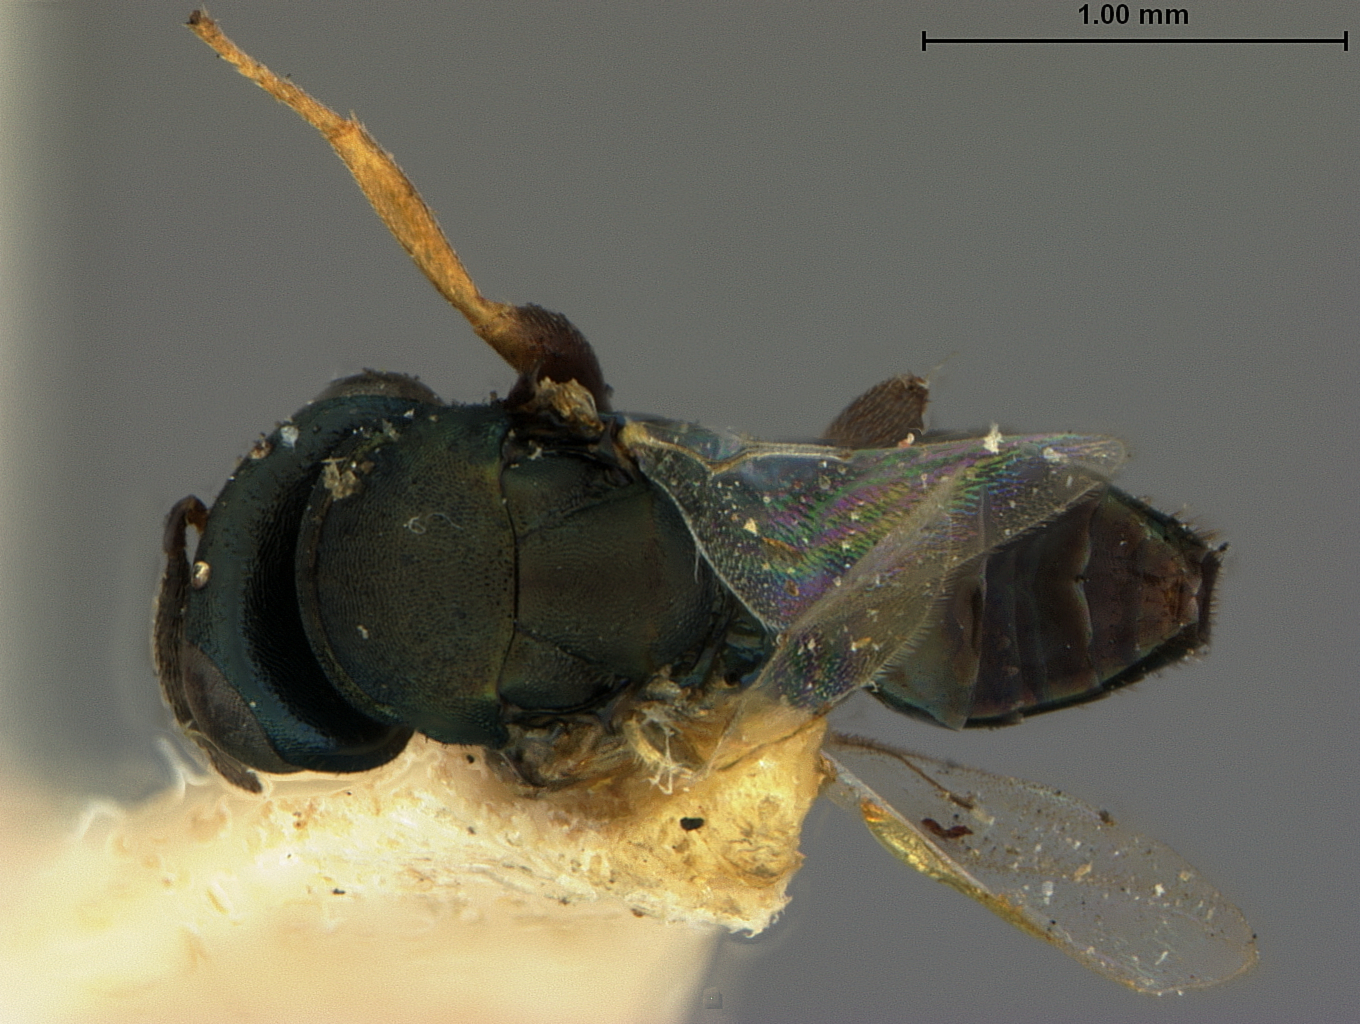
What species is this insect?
Tomicobia tibialis
